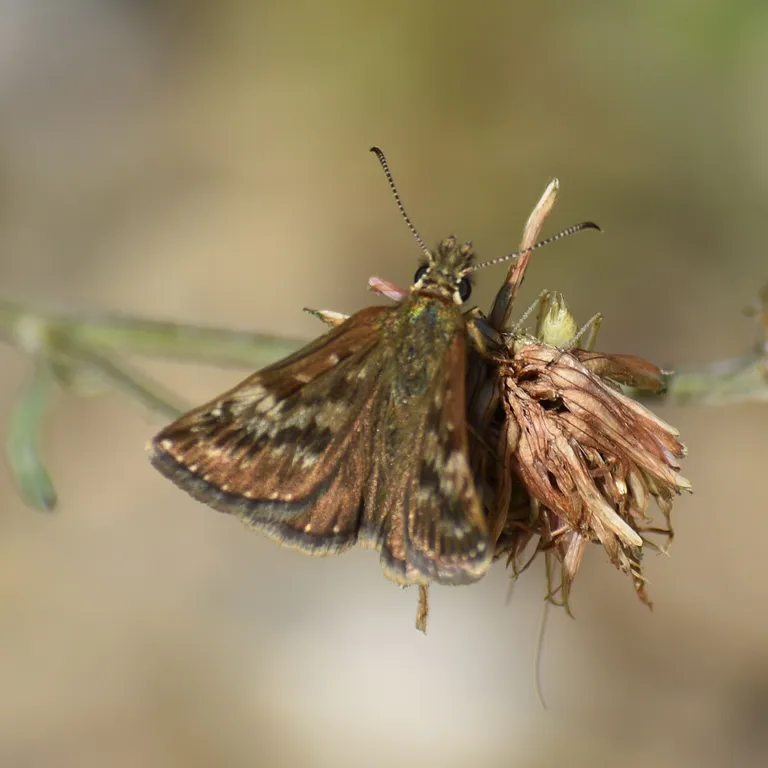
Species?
Erynnis tages
